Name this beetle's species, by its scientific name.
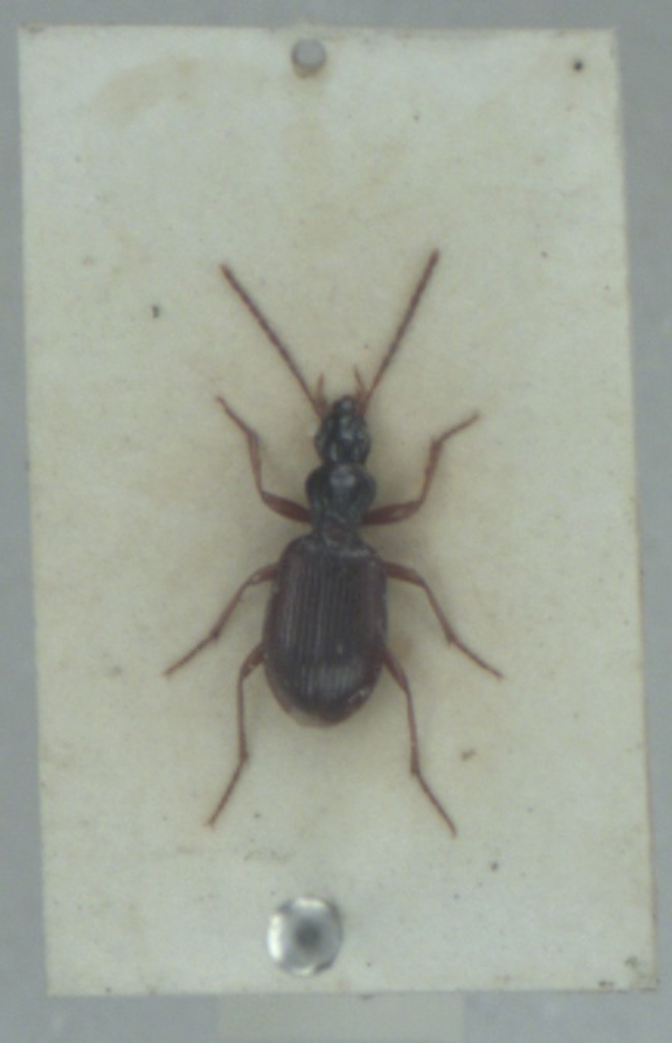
Oxypselaphus obscurus
